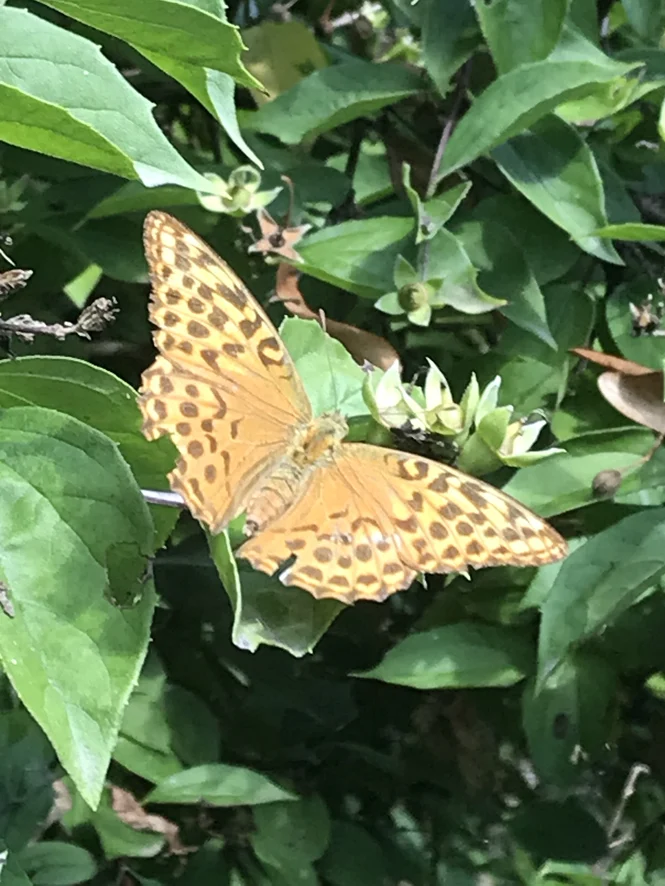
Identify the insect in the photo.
Argynnis paphia
